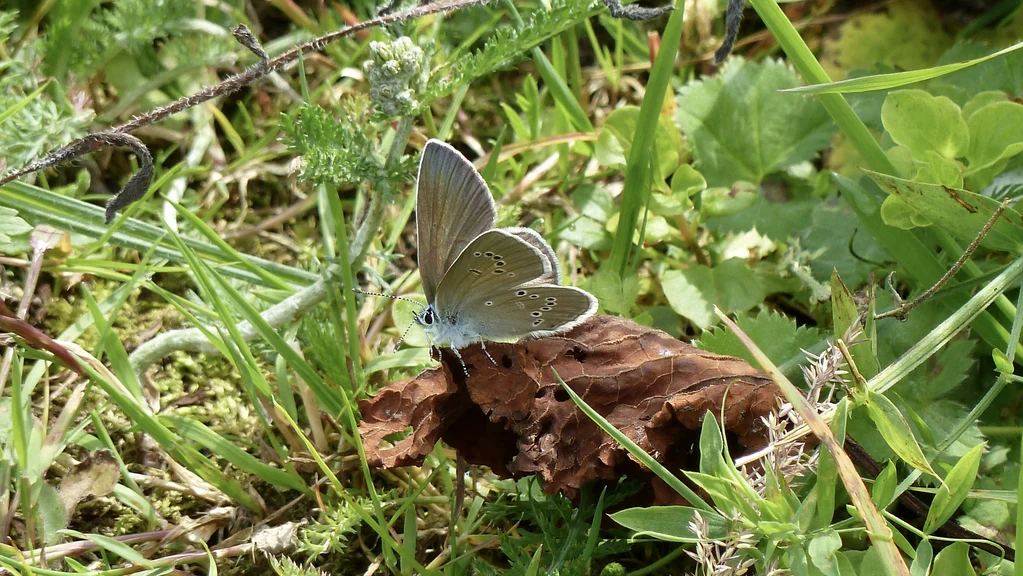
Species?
Cyaniris semiargus
